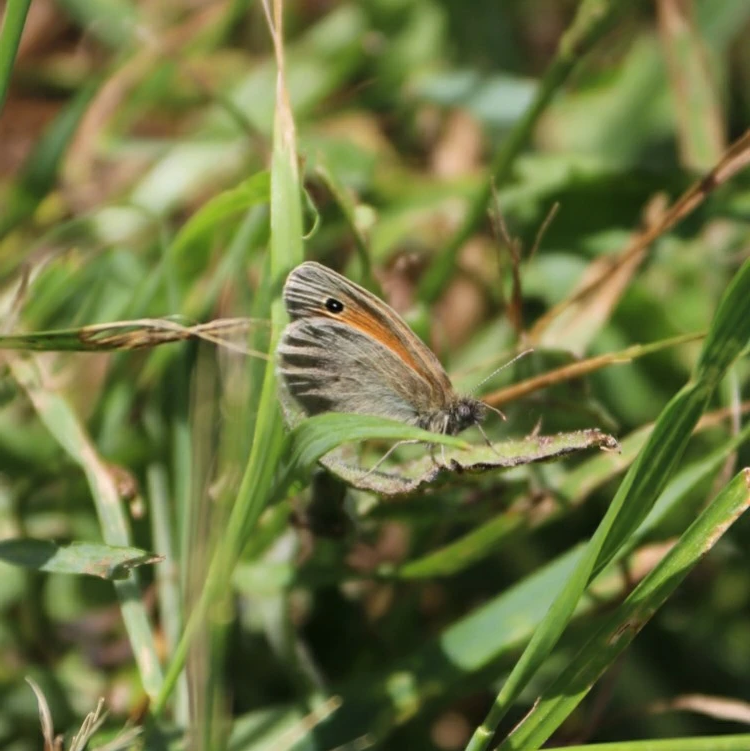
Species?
Coenonympha pamphilus
